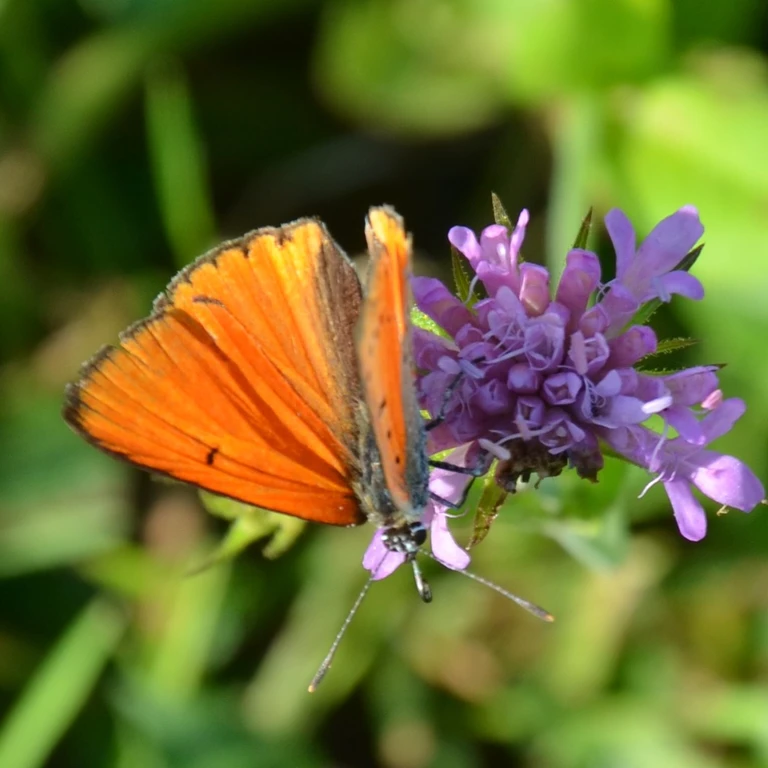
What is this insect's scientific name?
Lycaena dispar
